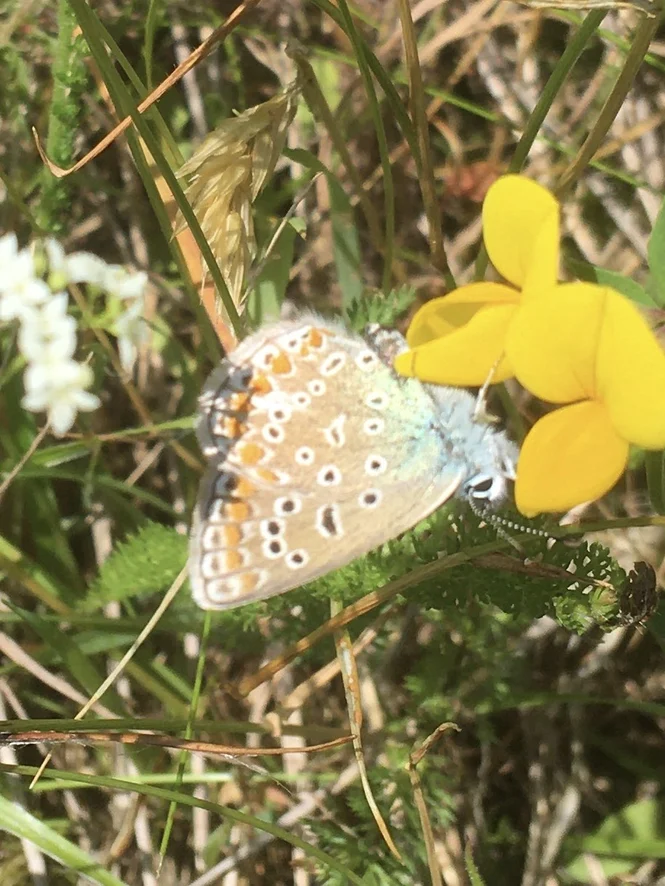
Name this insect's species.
Polyommatus icarus
